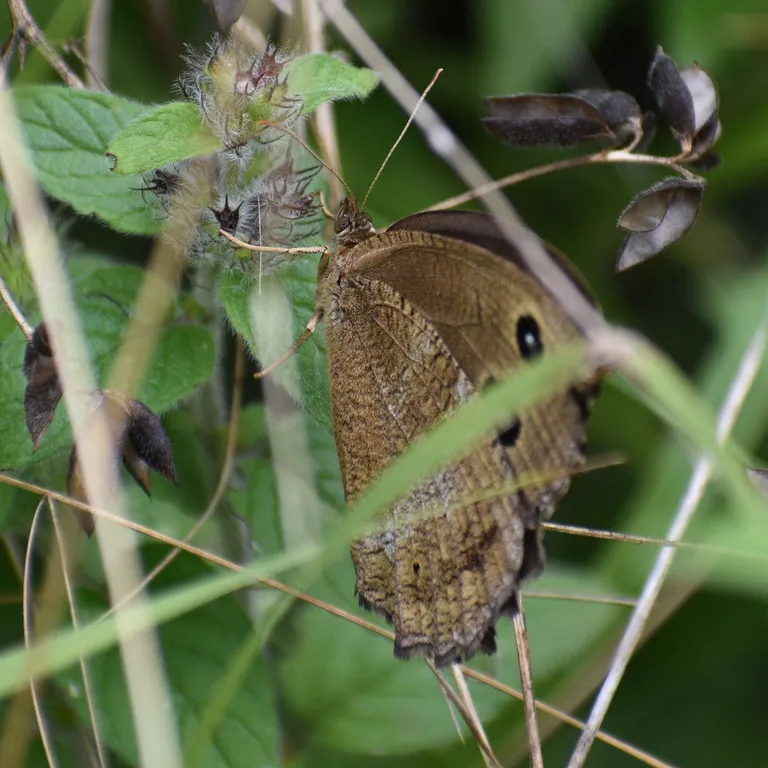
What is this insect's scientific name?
Minois dryas
